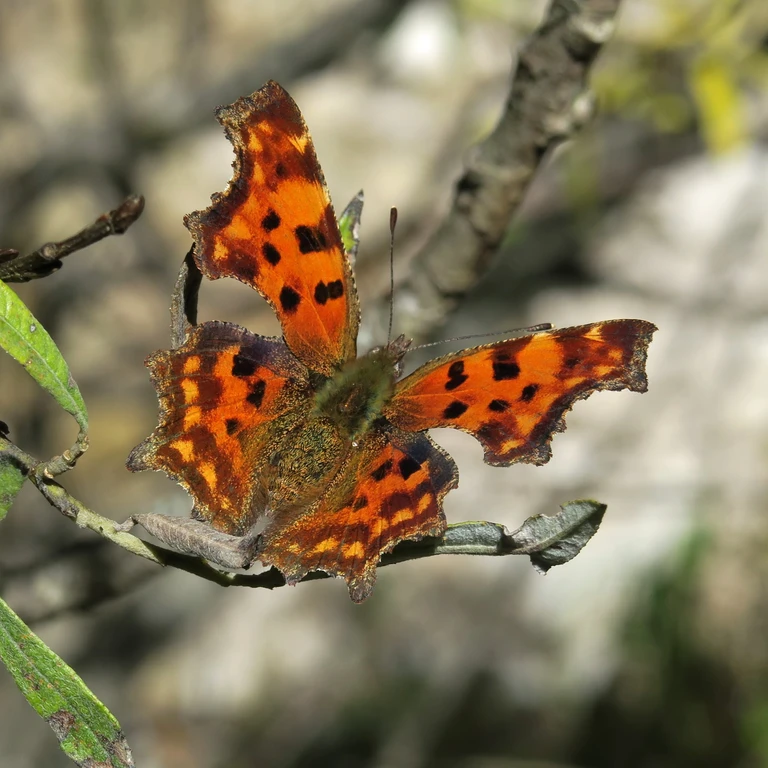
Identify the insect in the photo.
Polygonia c-album
